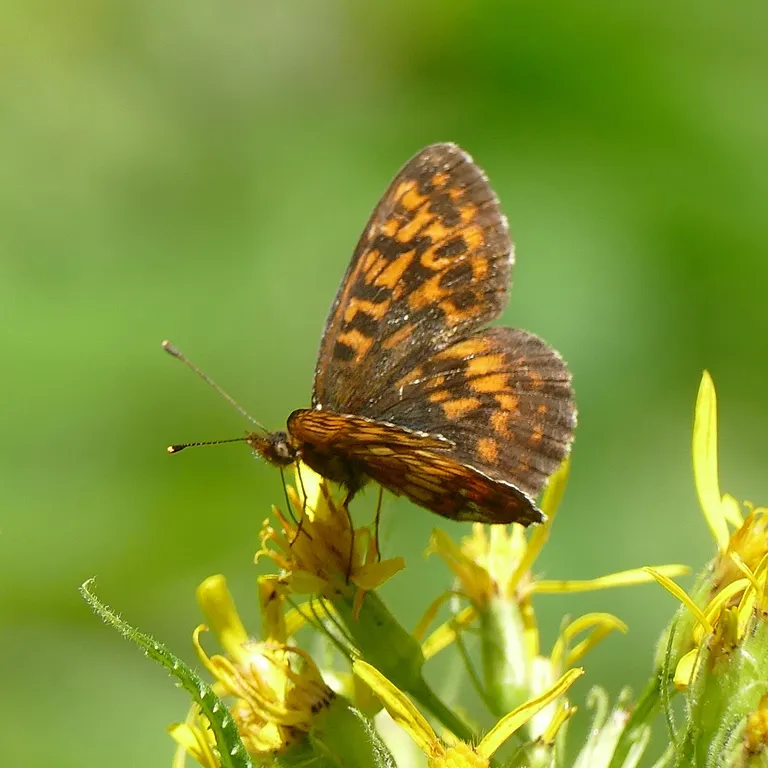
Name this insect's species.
Boloria thore
